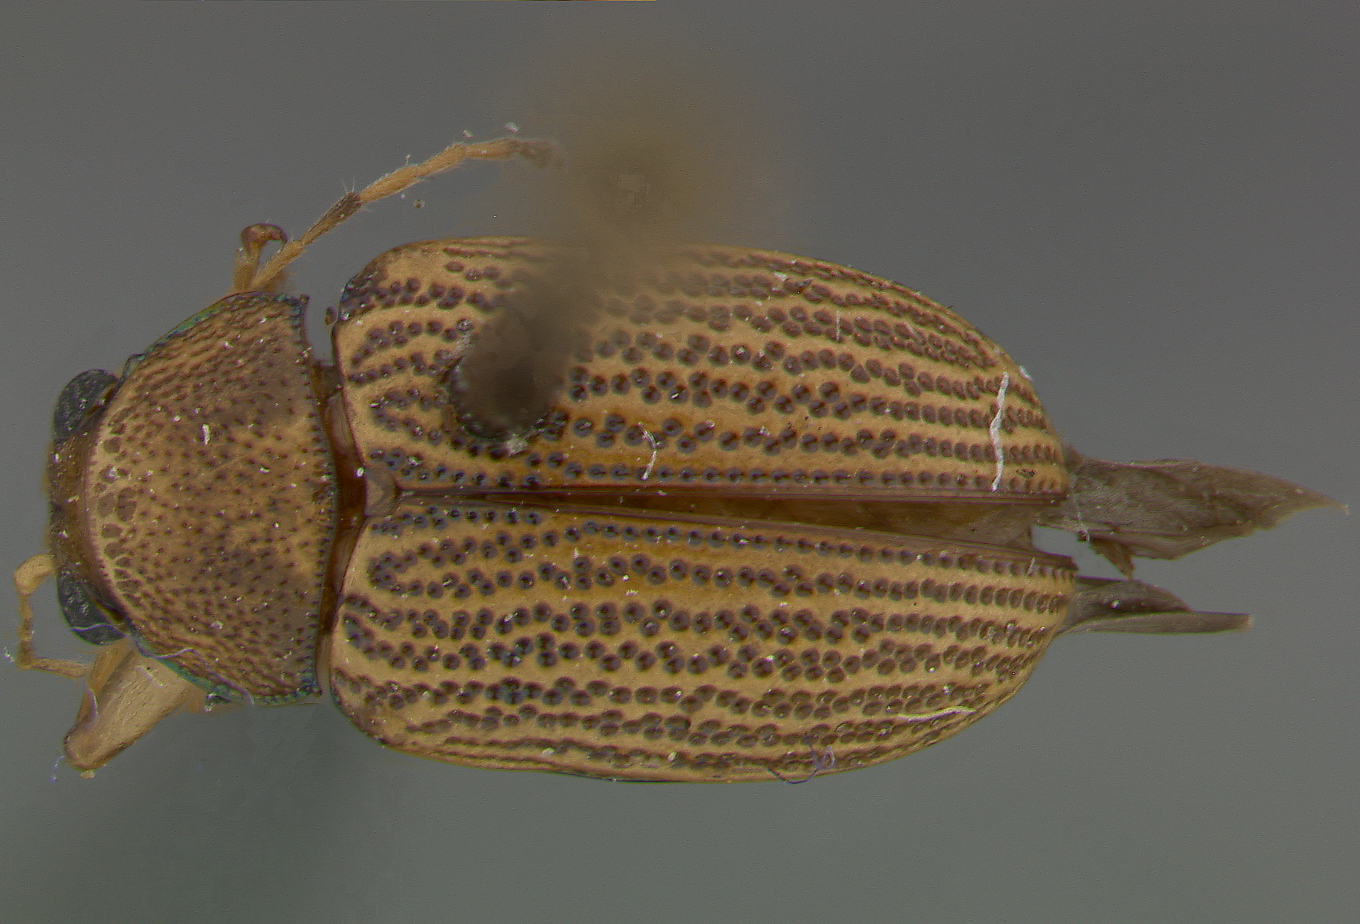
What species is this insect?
Colaspis blakeae
